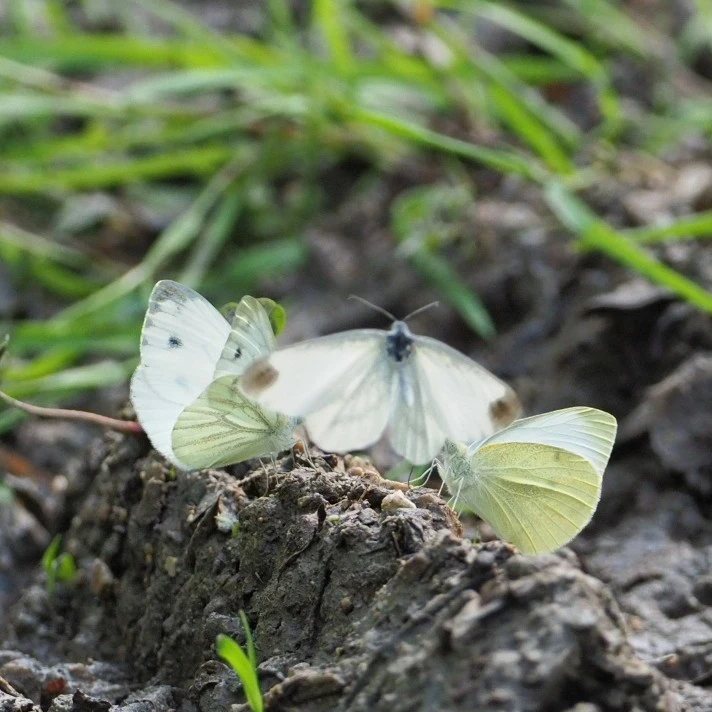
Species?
Leptidea sinapis/juvernica
